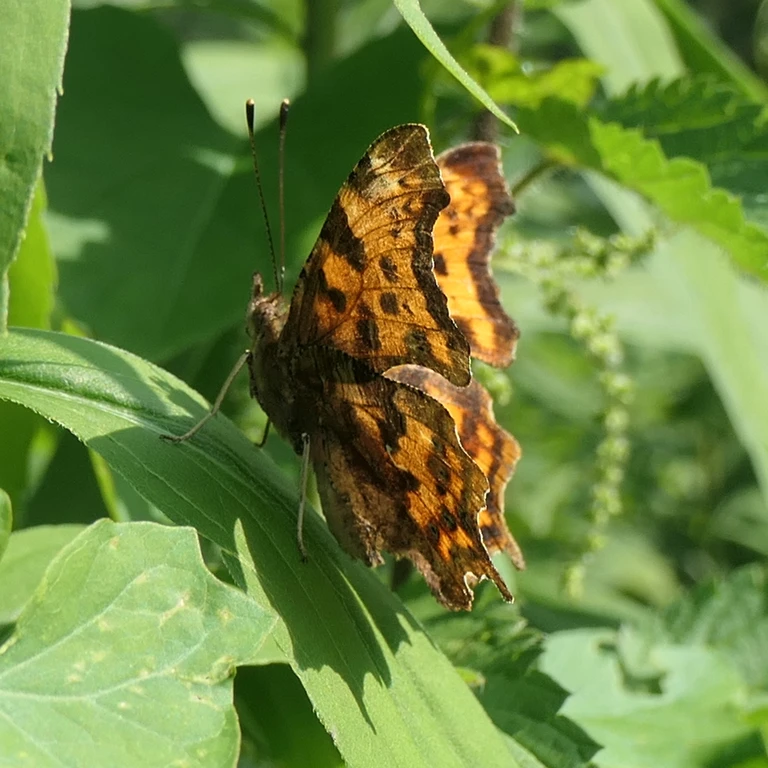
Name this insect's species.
Polygonia c-album
